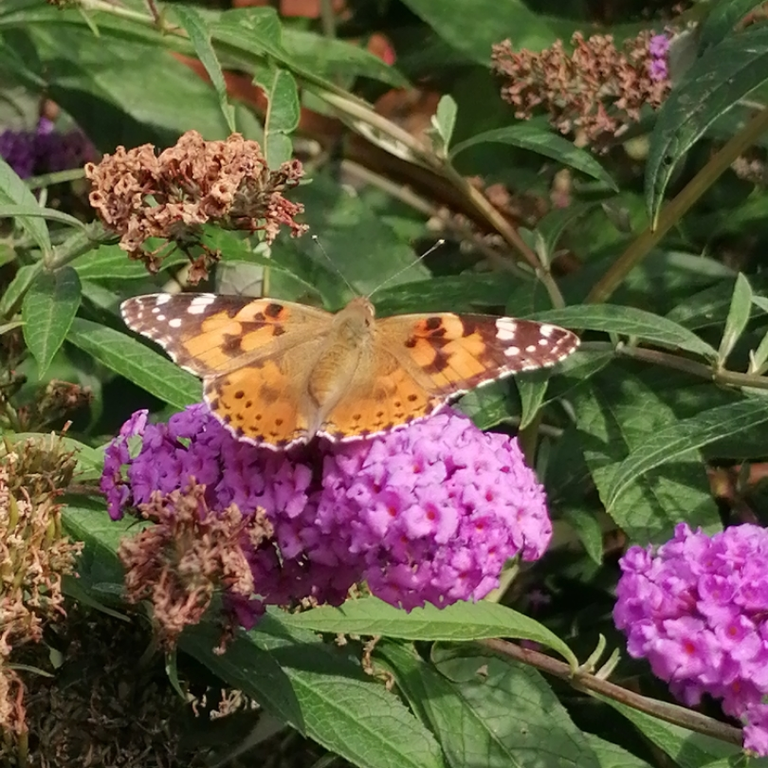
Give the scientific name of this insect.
Vanessa cardui
